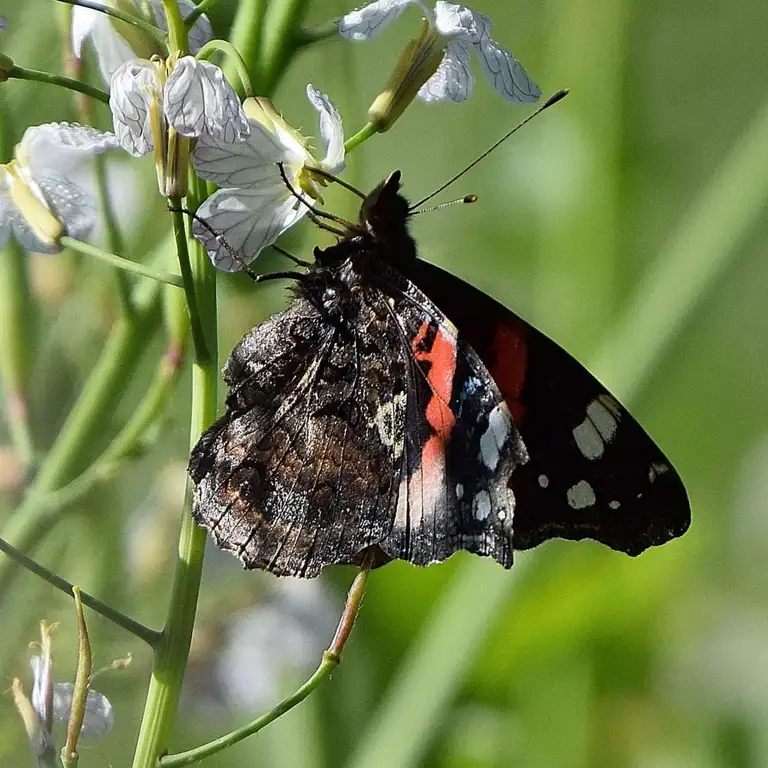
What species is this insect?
Vanessa atalanta
